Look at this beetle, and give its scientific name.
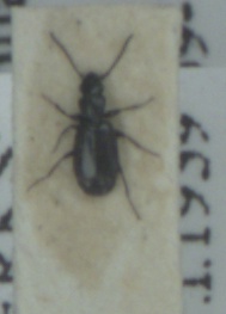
Microlestes maurus
